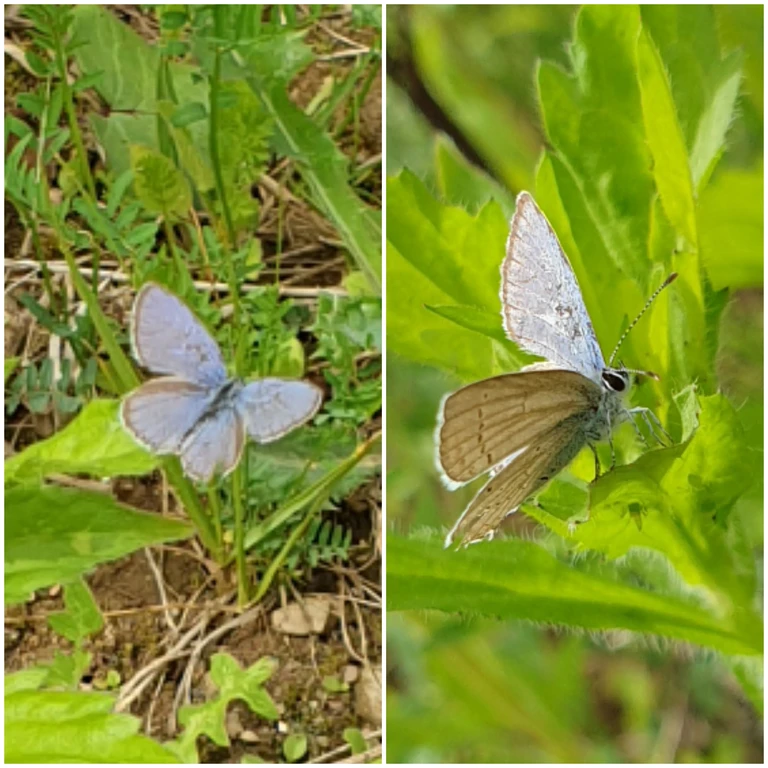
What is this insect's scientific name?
Cupido argiades (also Elkalyce argiades)
